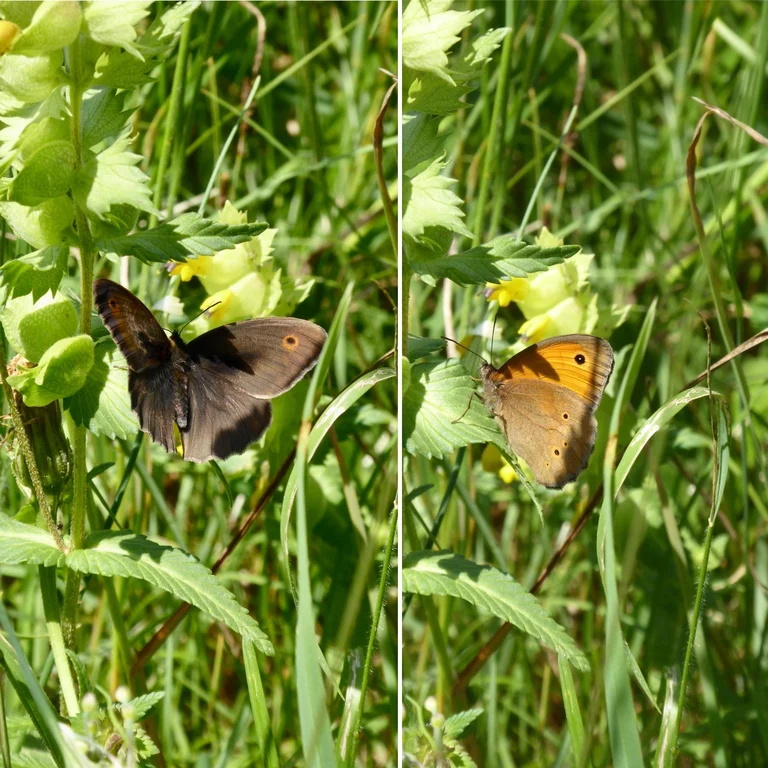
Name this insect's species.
Maniola jurtina
